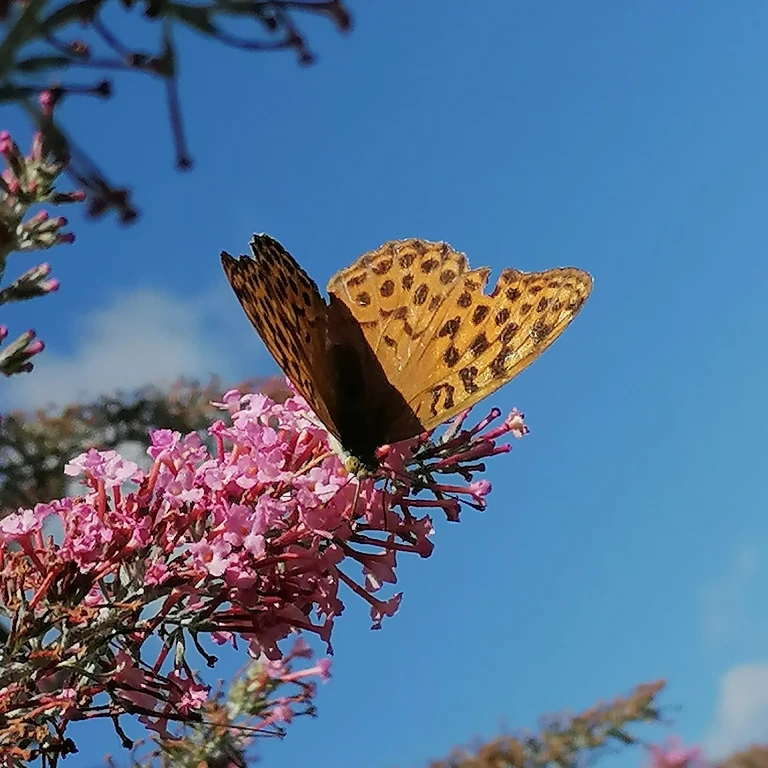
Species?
Argynnis paphia
